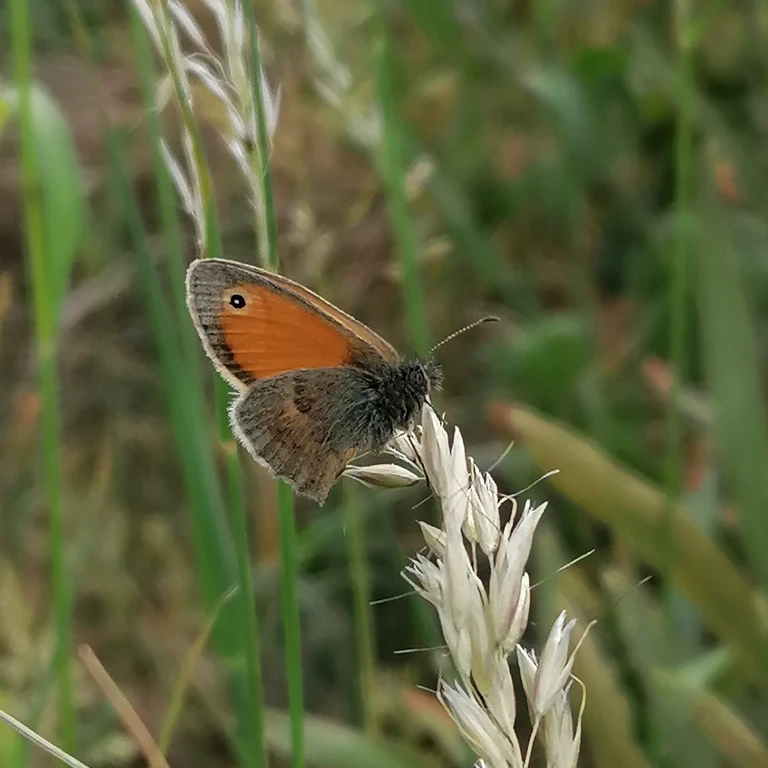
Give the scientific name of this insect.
Coenonympha pamphilus
